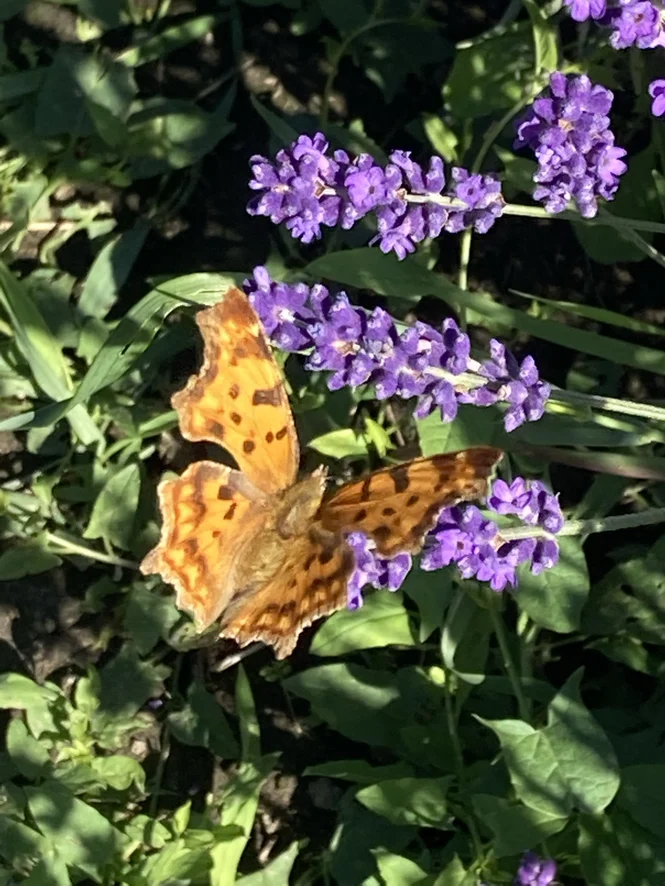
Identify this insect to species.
Polygonia c-album
